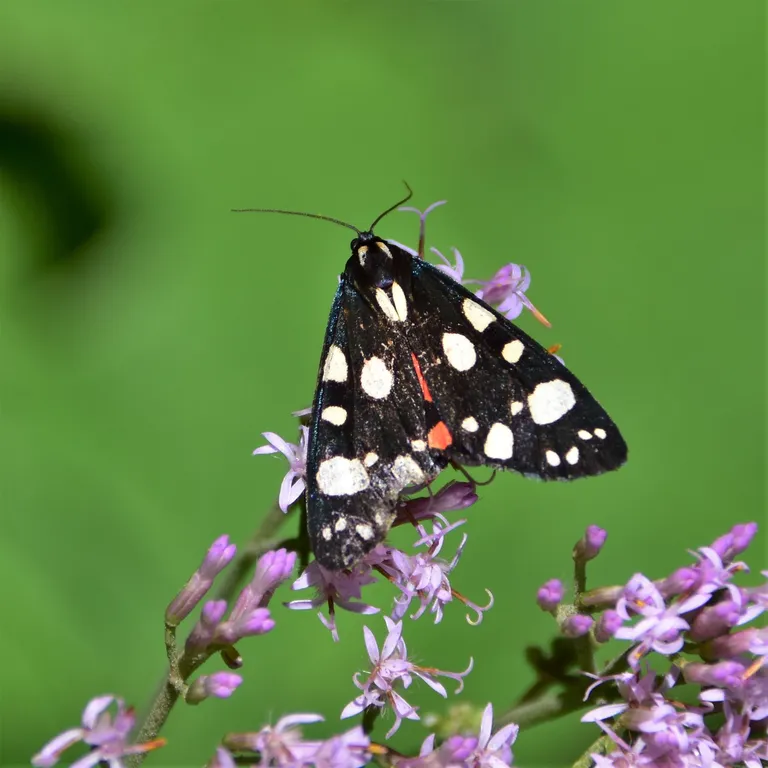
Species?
Callimorpha dominula
